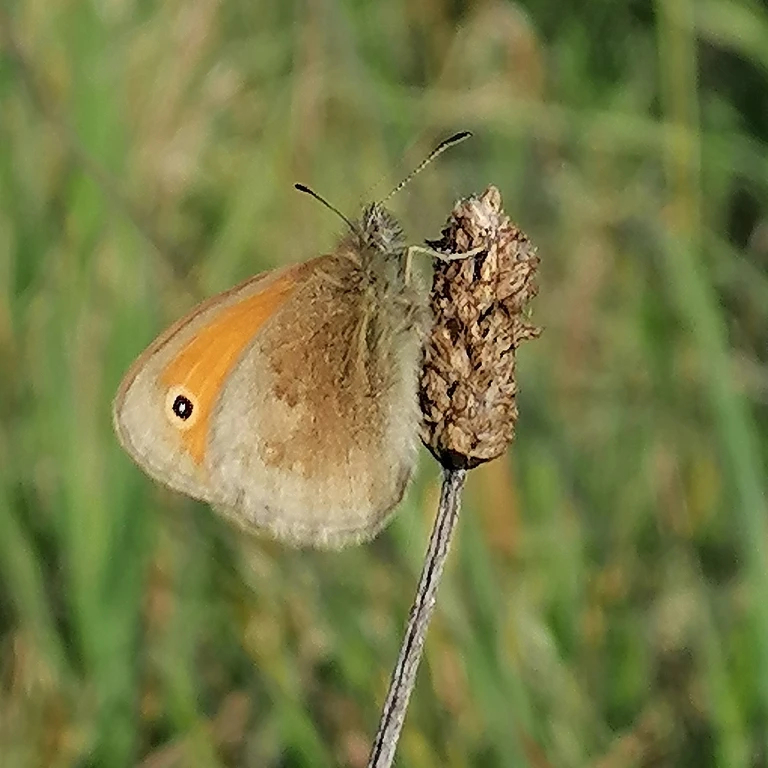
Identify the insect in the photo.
Coenonympha pamphilus
